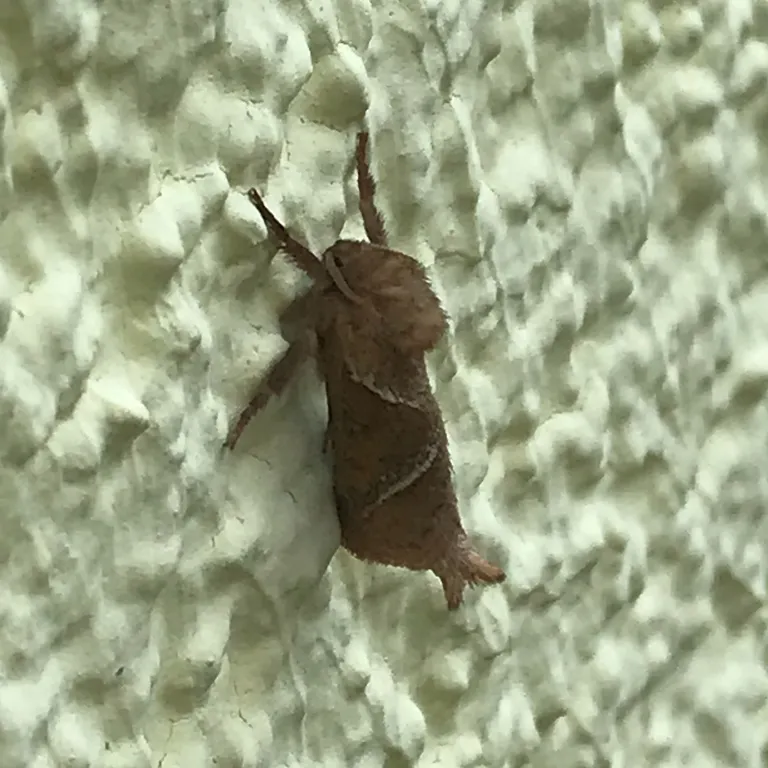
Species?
Triodia sylvina
